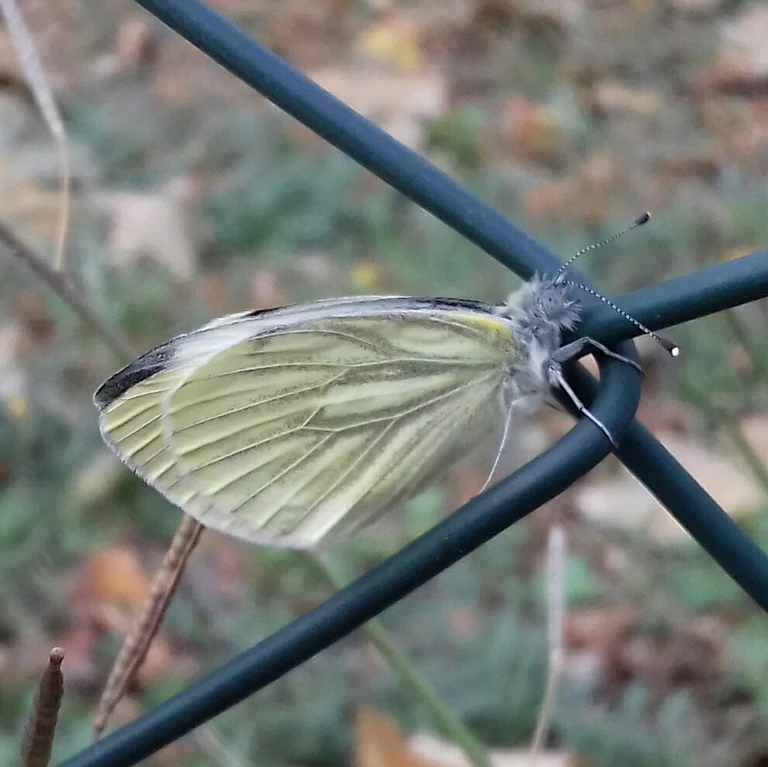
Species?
Pieris napi
